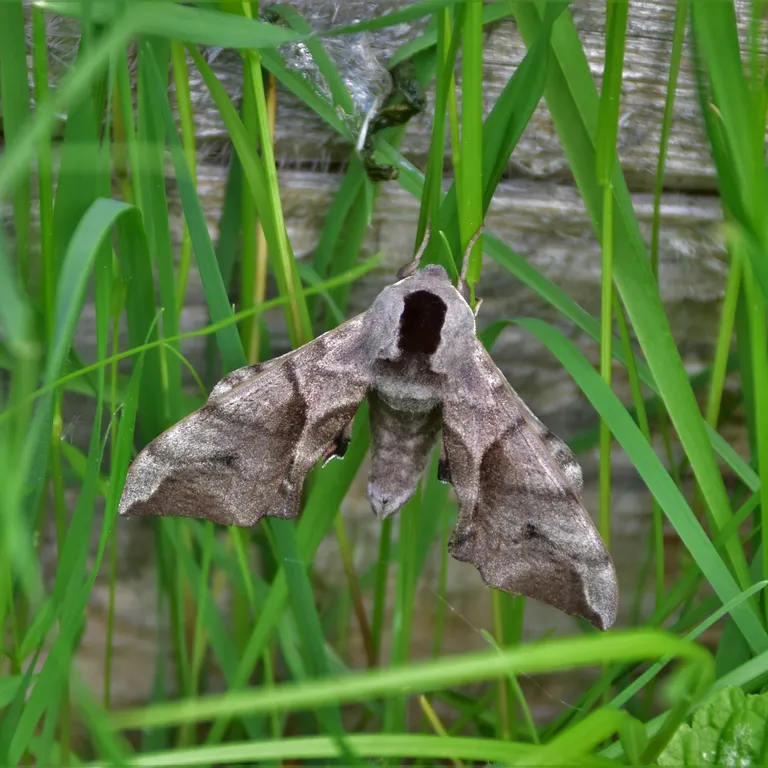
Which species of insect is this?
Smerinthus ocellata
